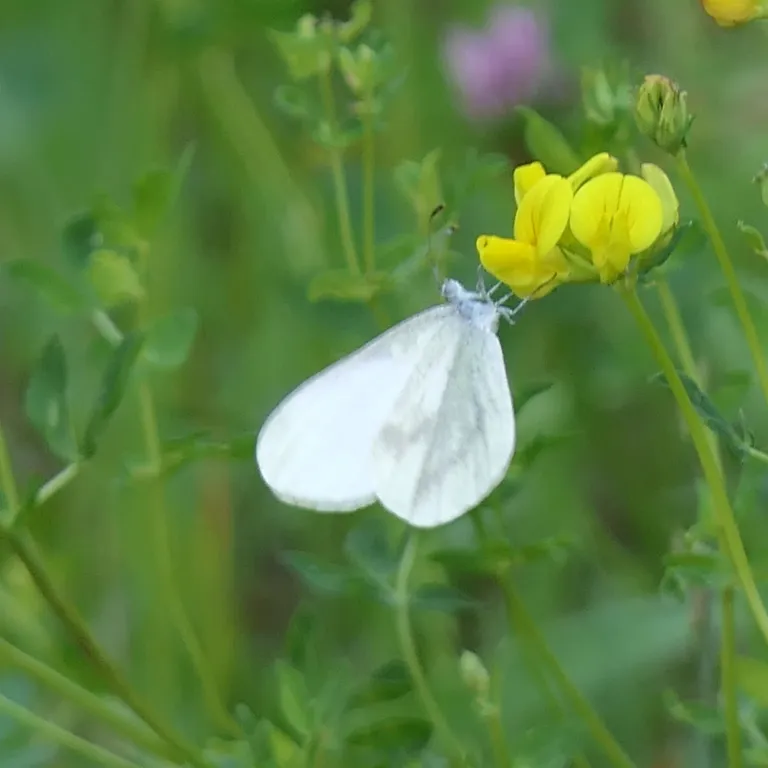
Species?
Leptidea sinapis/juvernica
